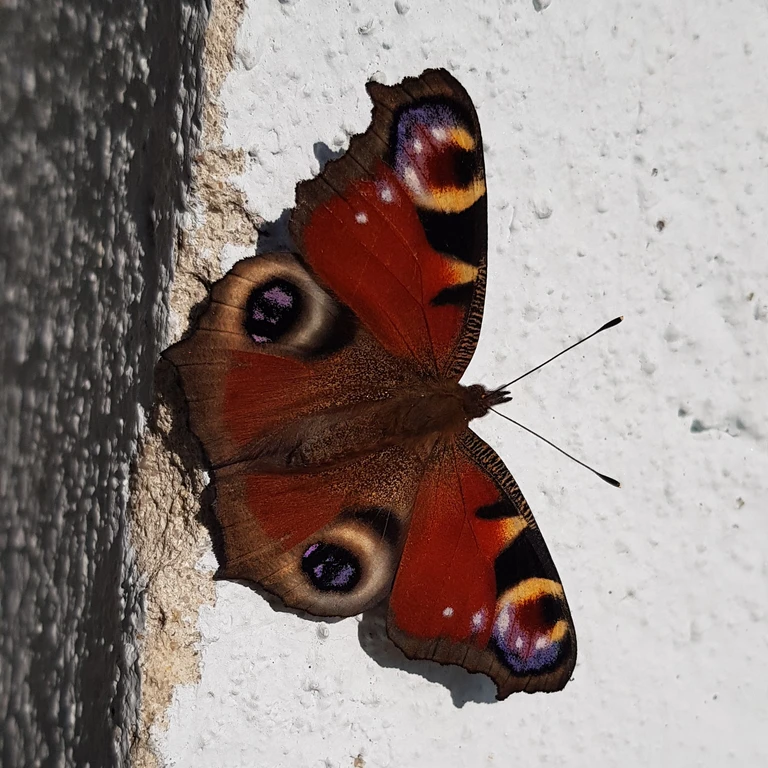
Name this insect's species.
Aglais io
